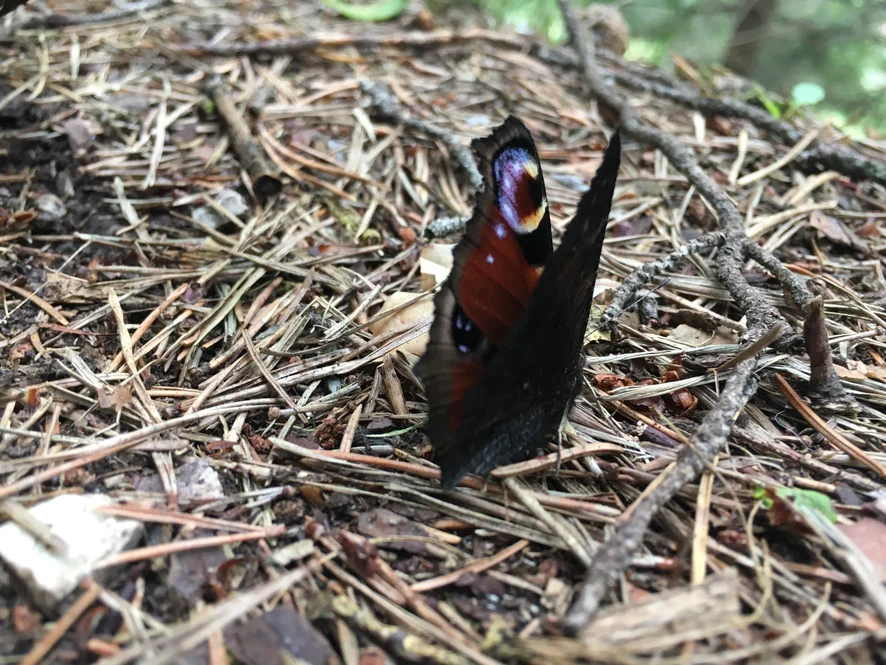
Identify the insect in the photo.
Aglais io
